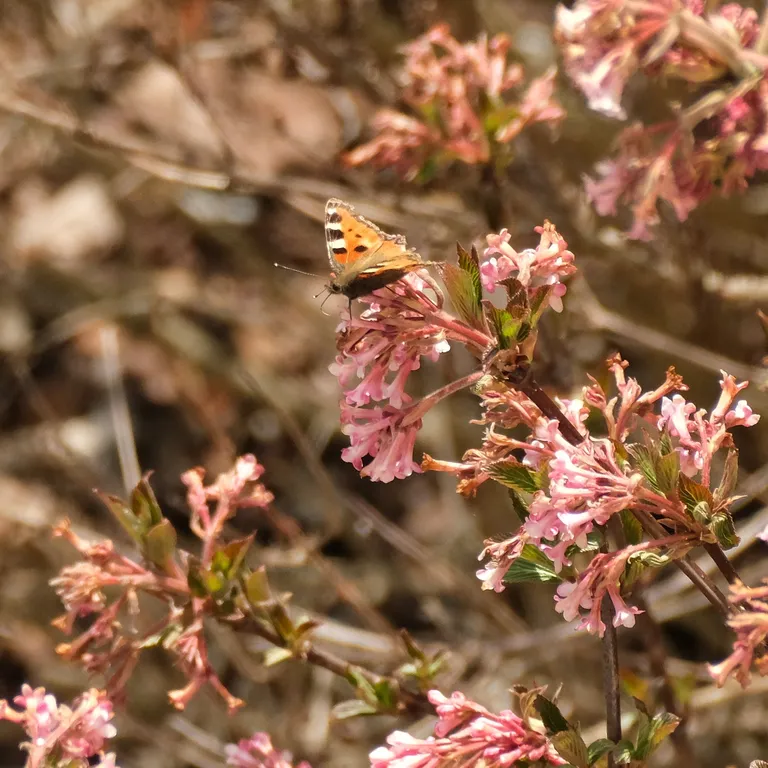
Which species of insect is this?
Aglais urticae
